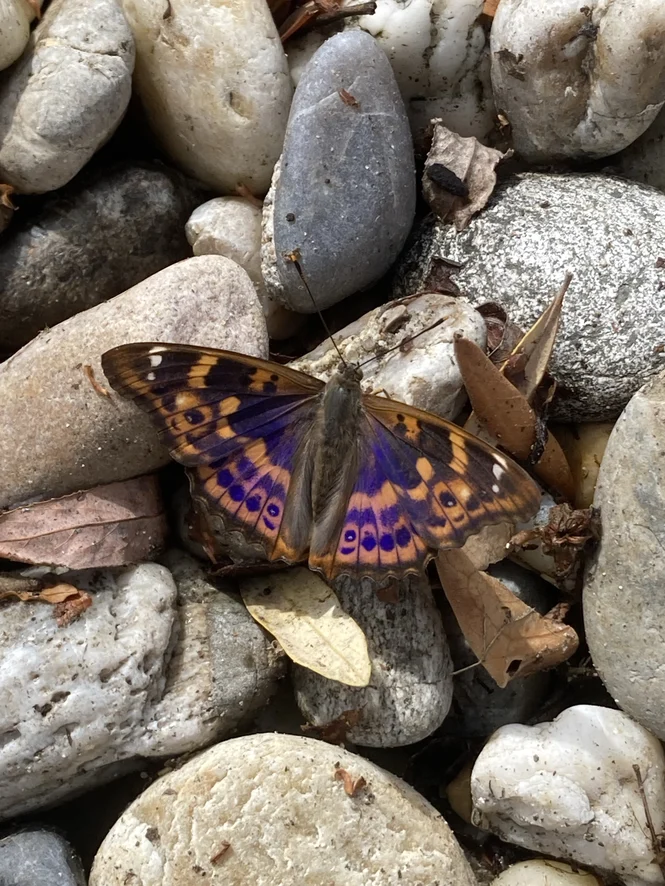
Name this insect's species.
Apatura ilia
